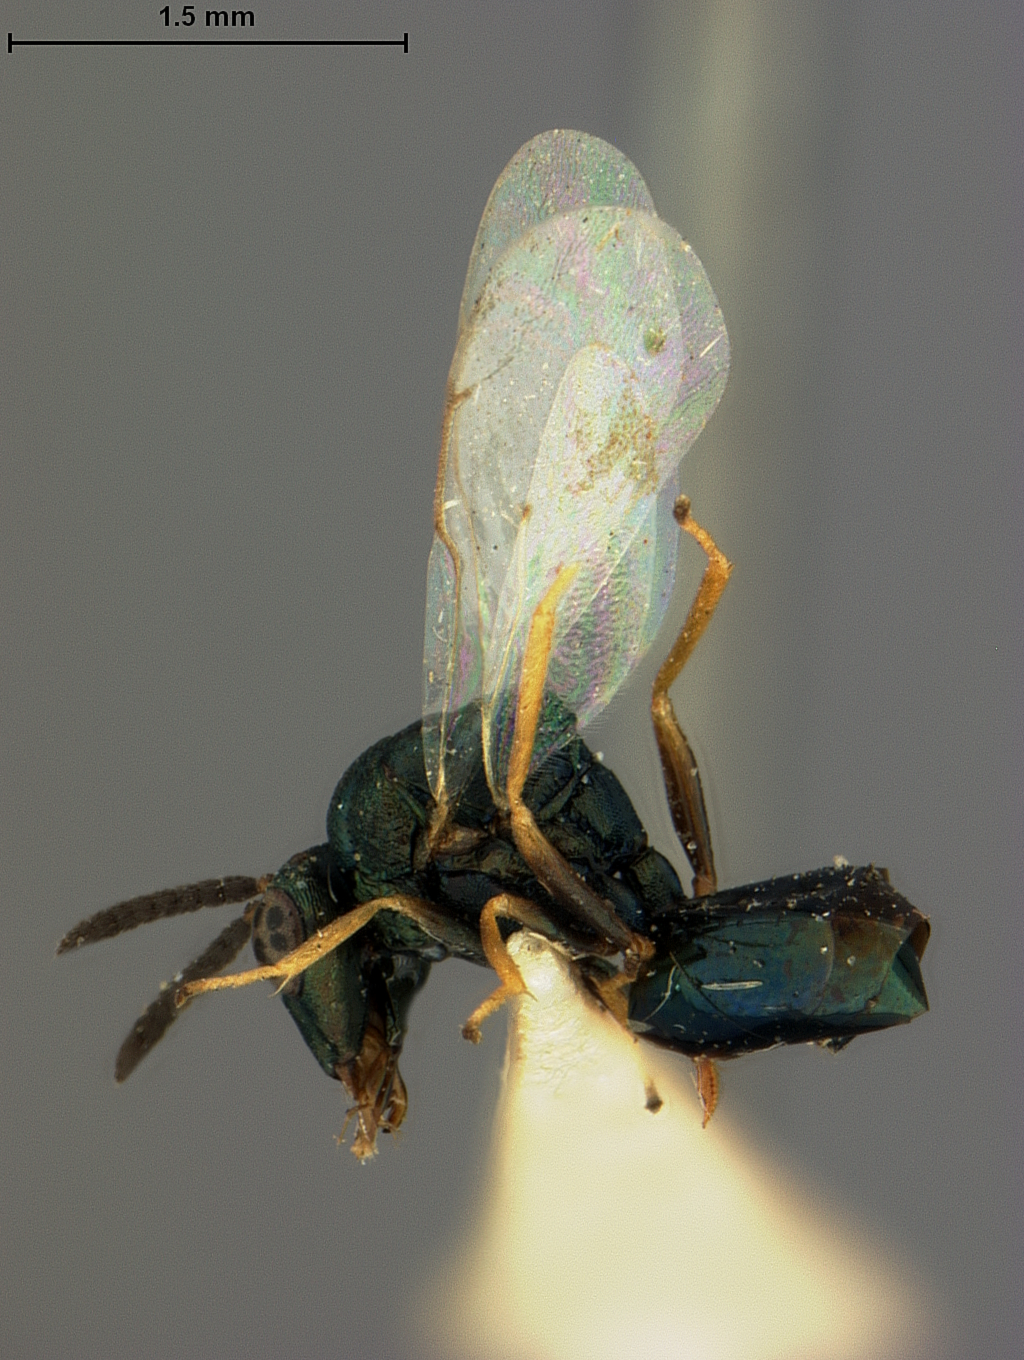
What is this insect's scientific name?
Orasema occidentalis
